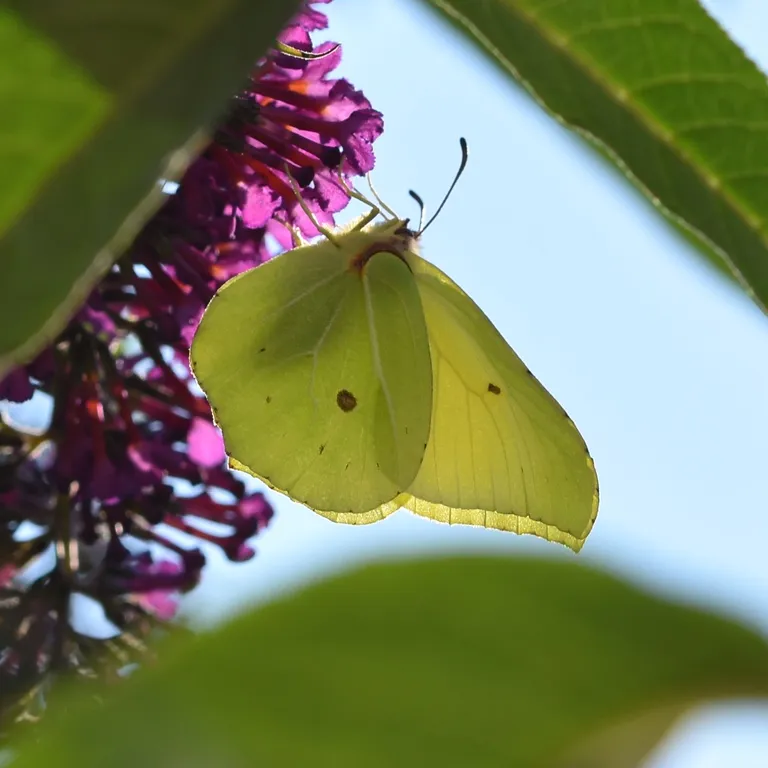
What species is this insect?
Gonepteryx rhamni
